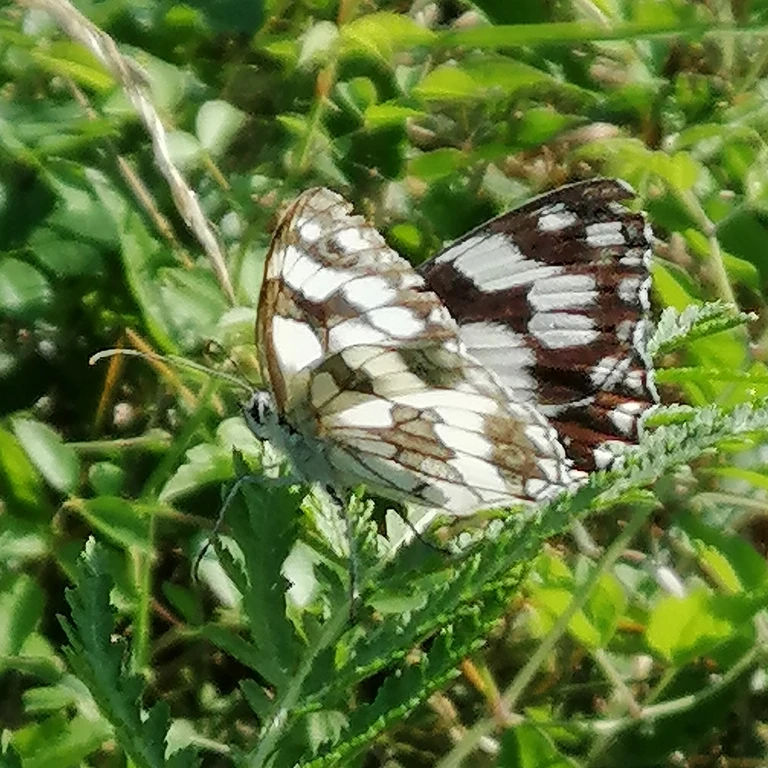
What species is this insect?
Melanargia galathea
